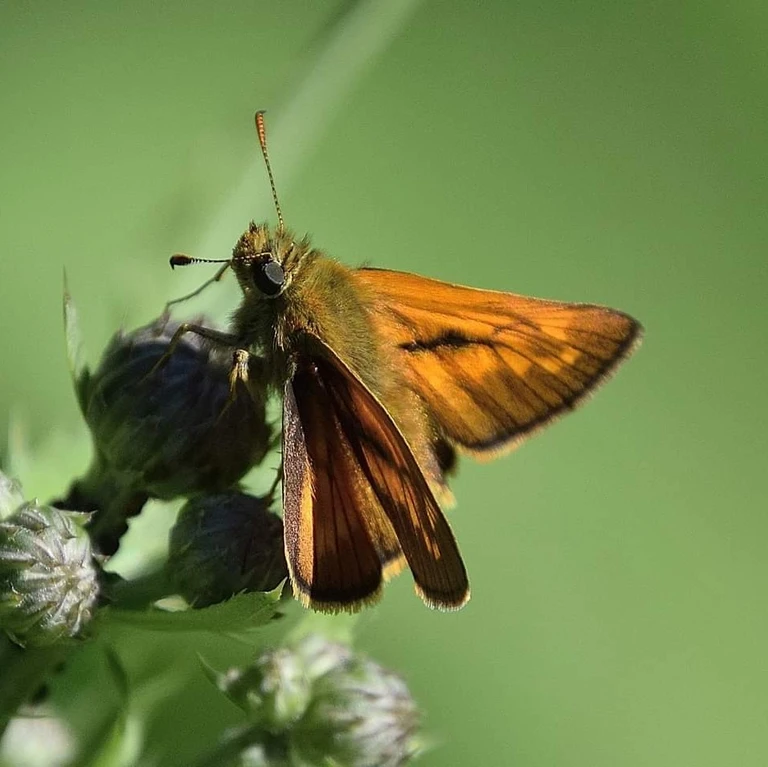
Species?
Ochlodes sylvanus (also Ochlodes venata)
